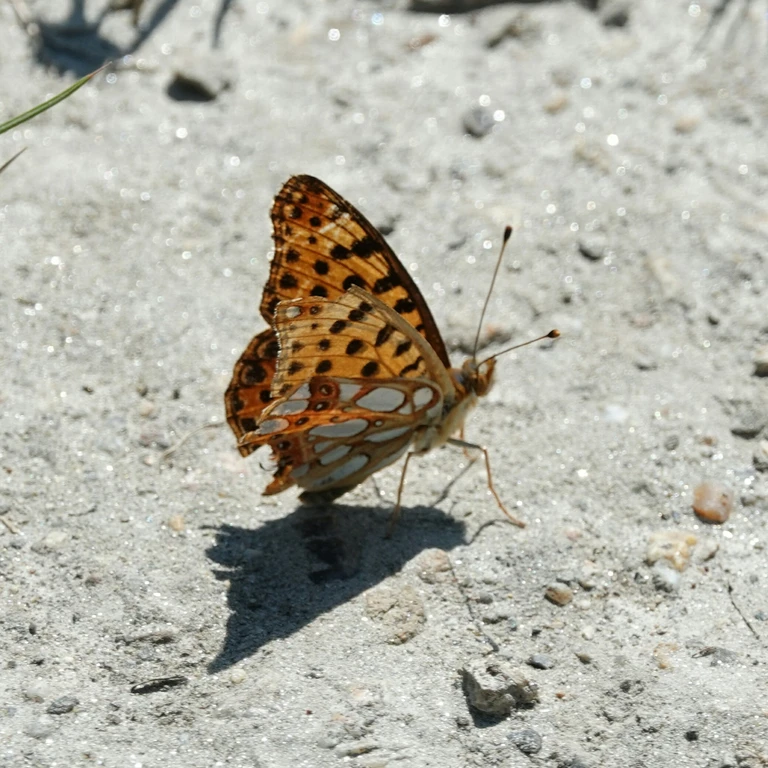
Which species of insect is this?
Issoria lathonia
